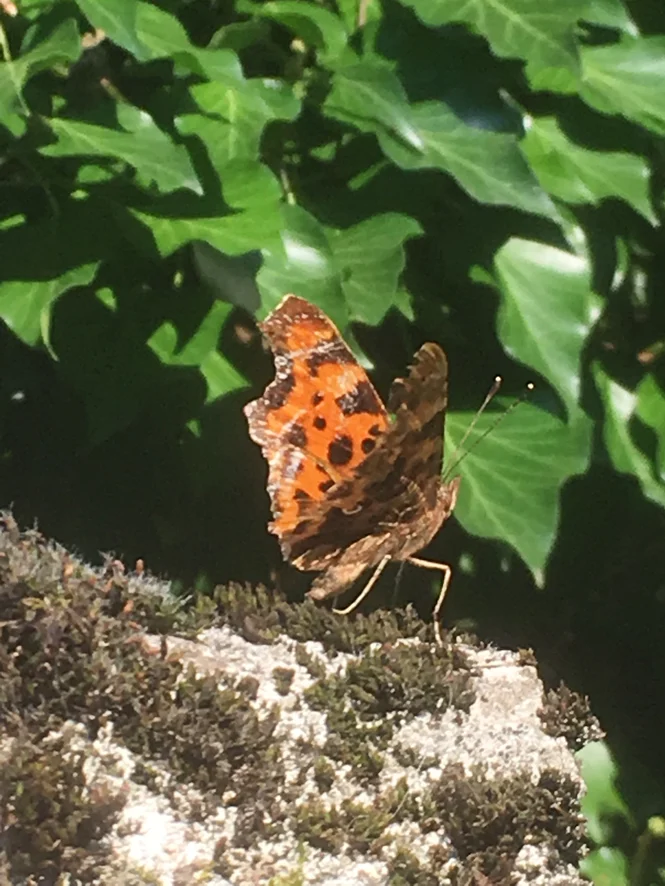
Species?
Polygonia c-album
